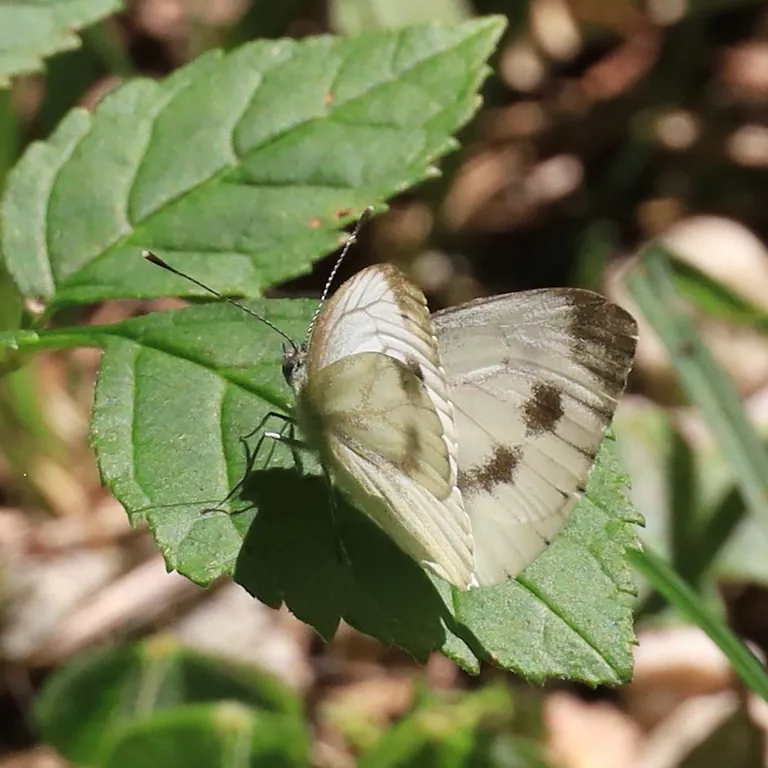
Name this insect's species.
Pieris napi
